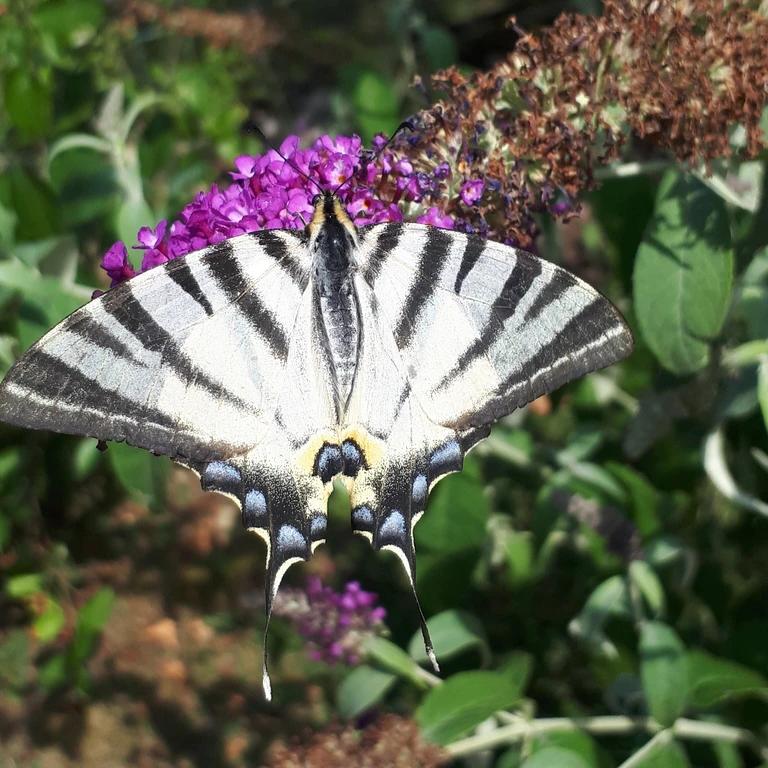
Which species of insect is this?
Iphiclides podalirius
